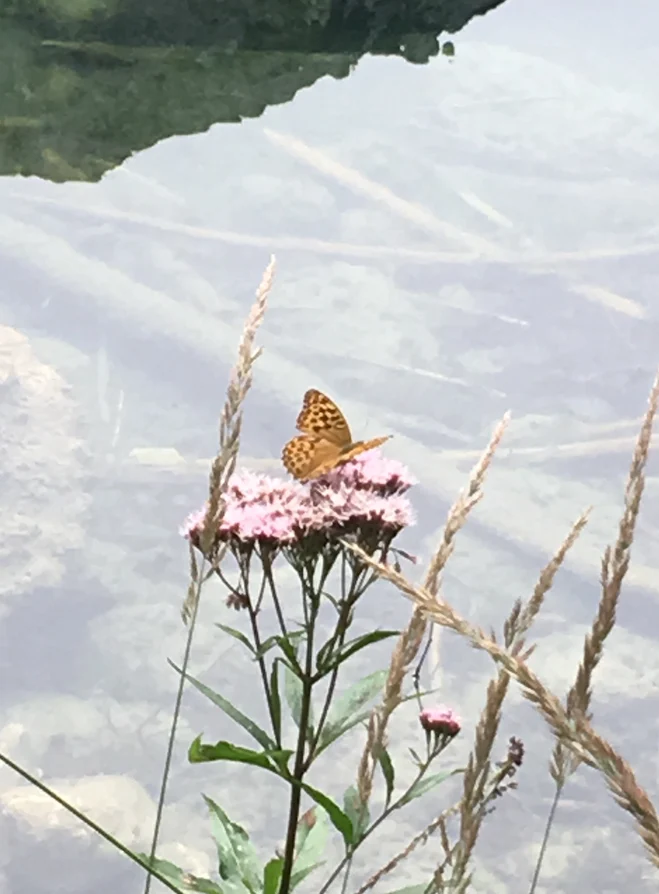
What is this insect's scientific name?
Argynnis paphia
